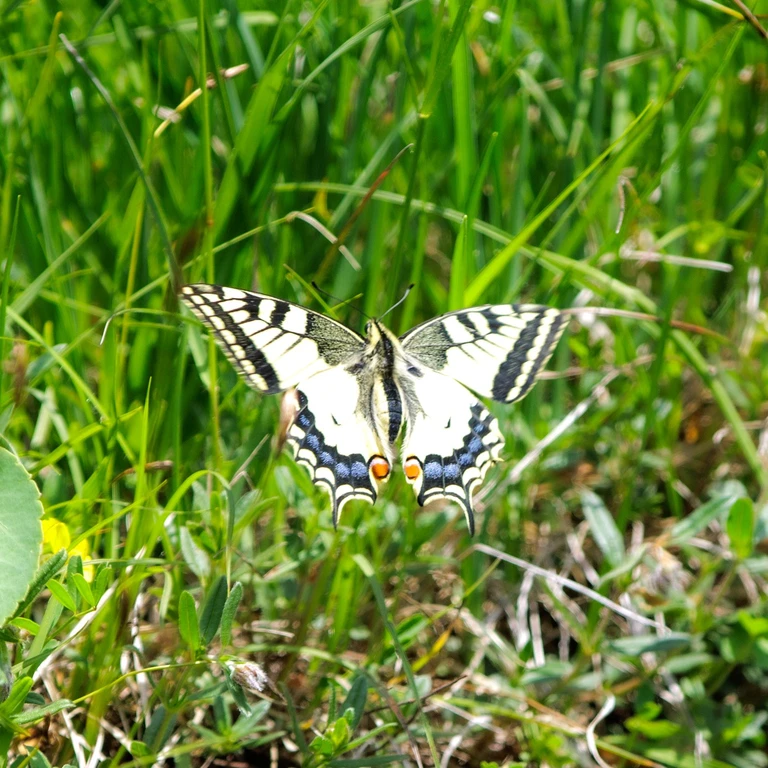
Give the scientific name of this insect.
Papilio machaon
